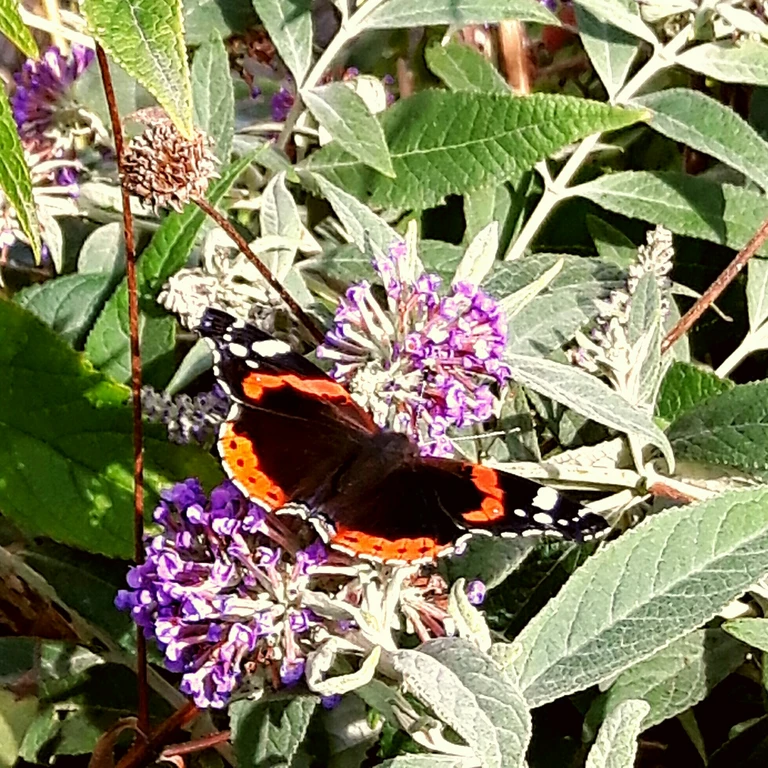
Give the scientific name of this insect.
Vanessa atalanta
